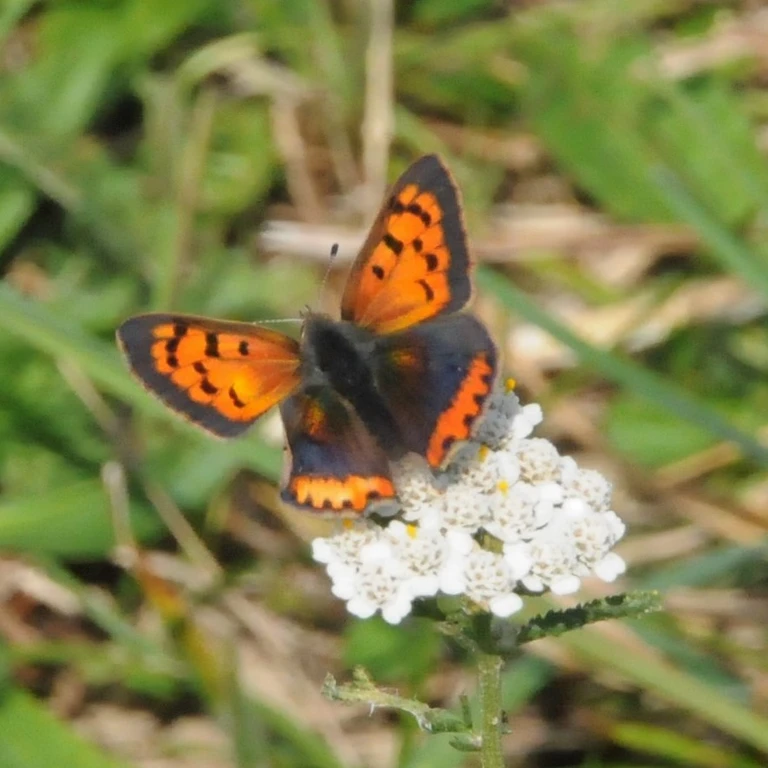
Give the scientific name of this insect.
Lycaena phlaeas
